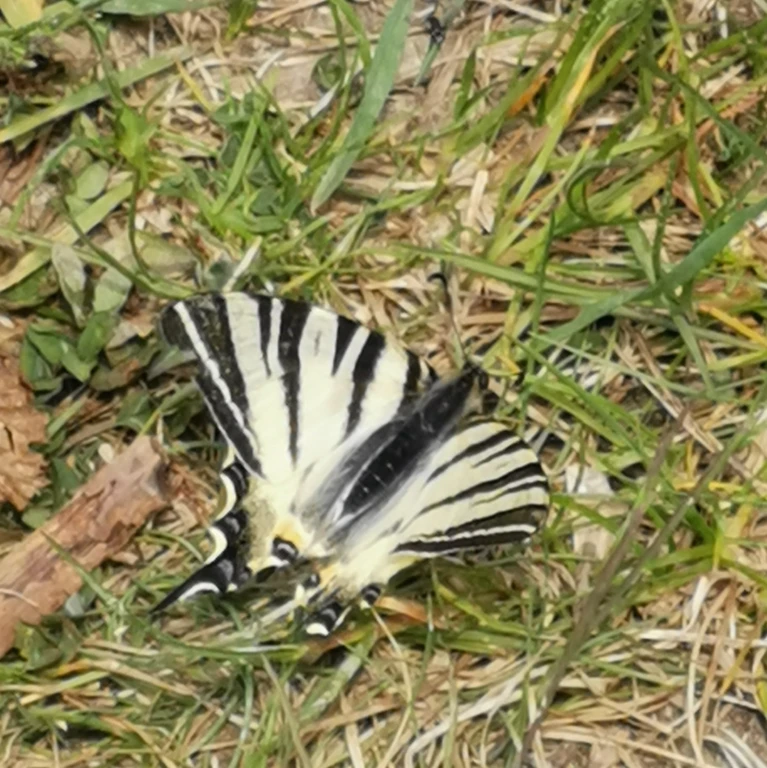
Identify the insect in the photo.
Iphiclides podalirius
